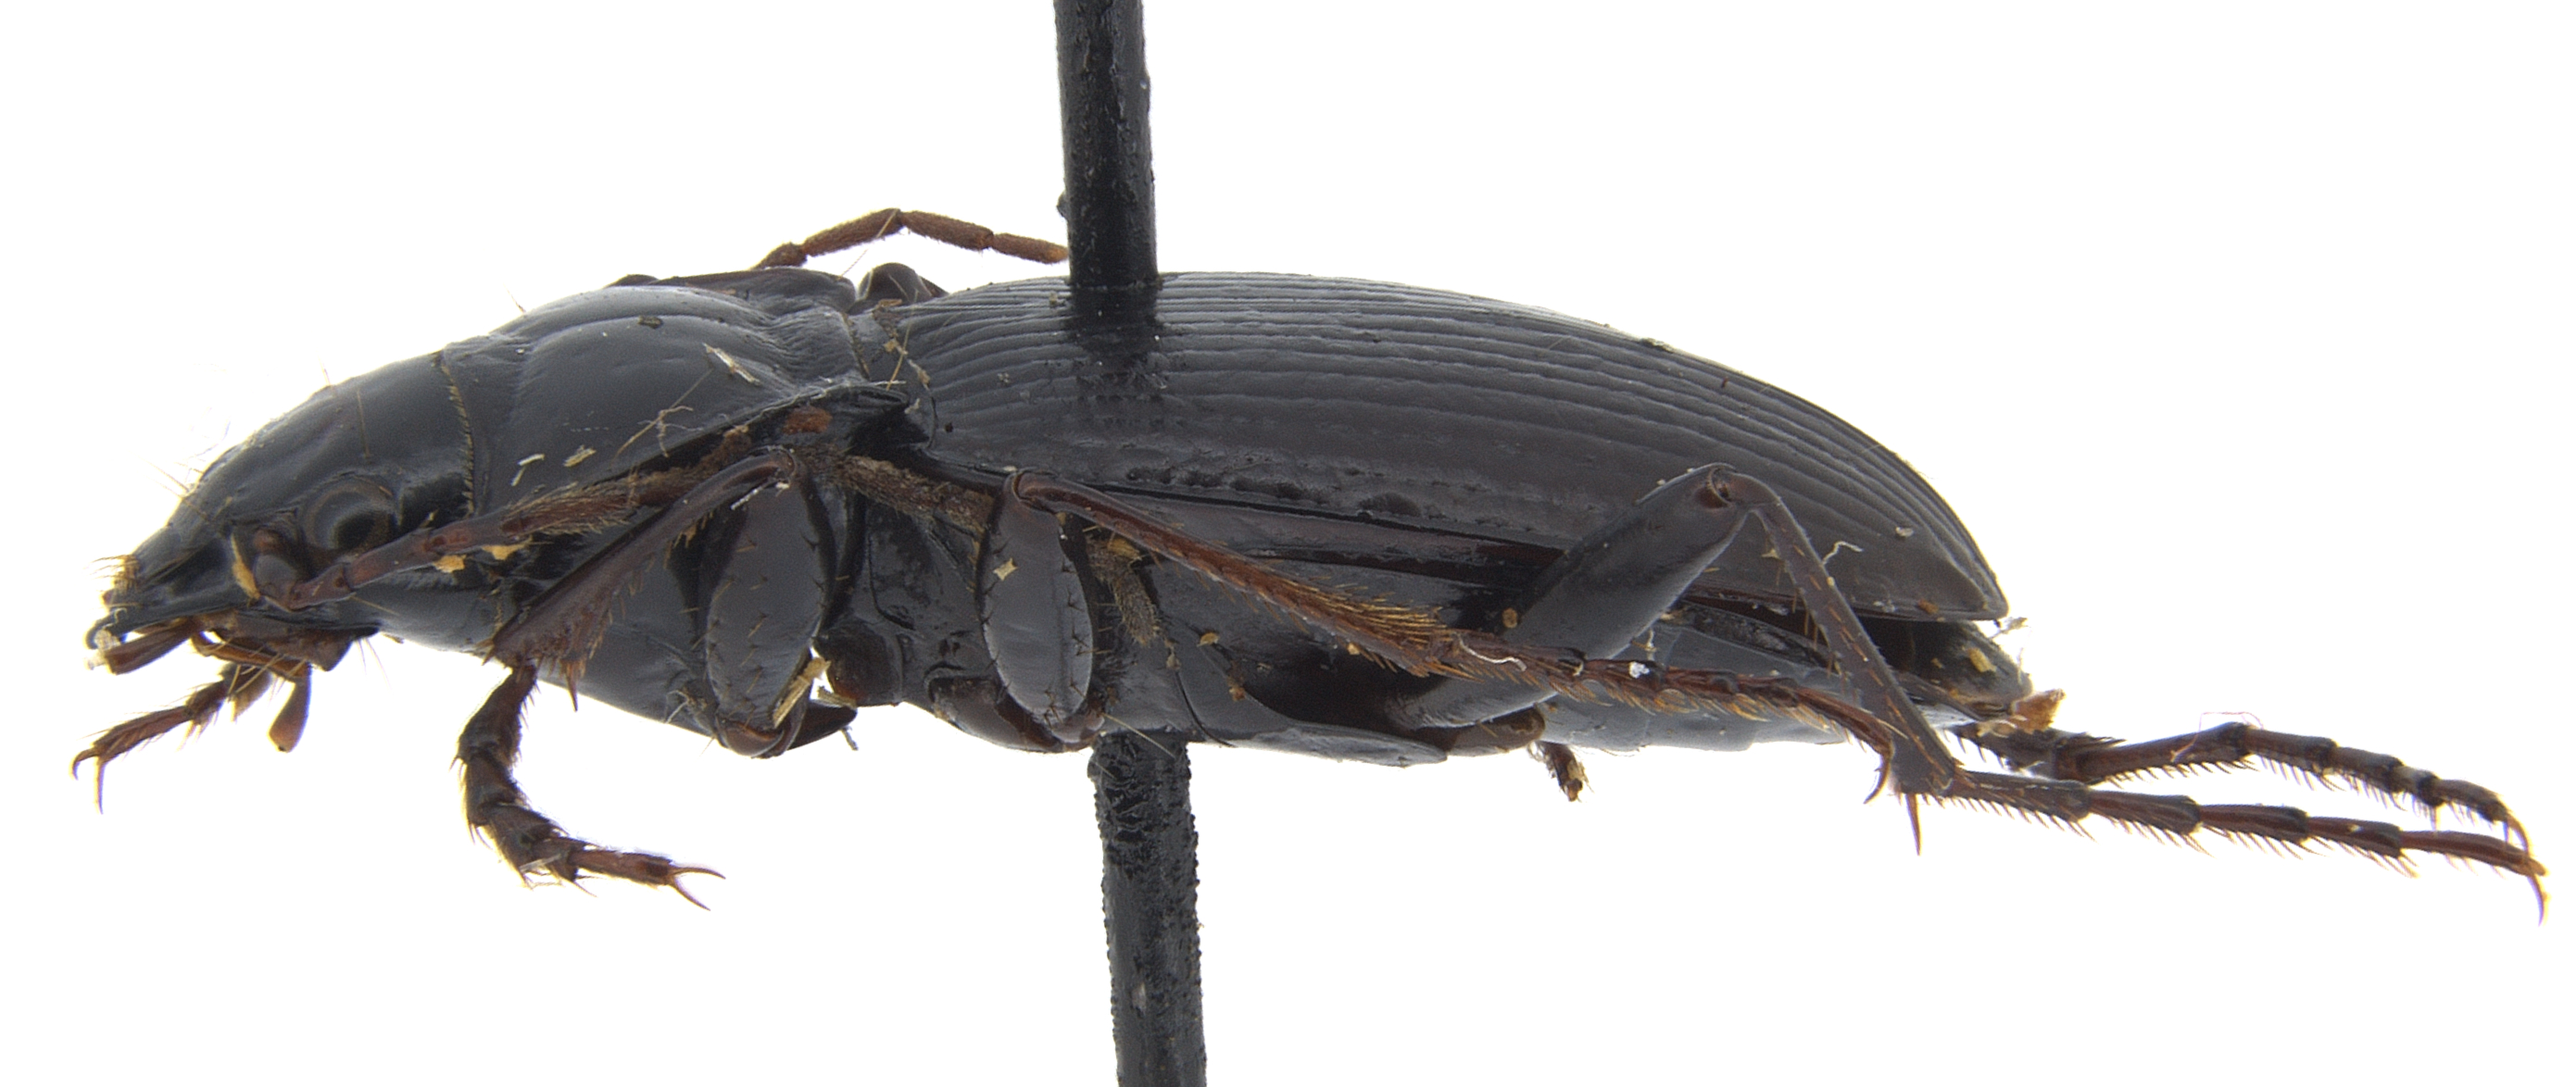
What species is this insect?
Nebria asturiensis
